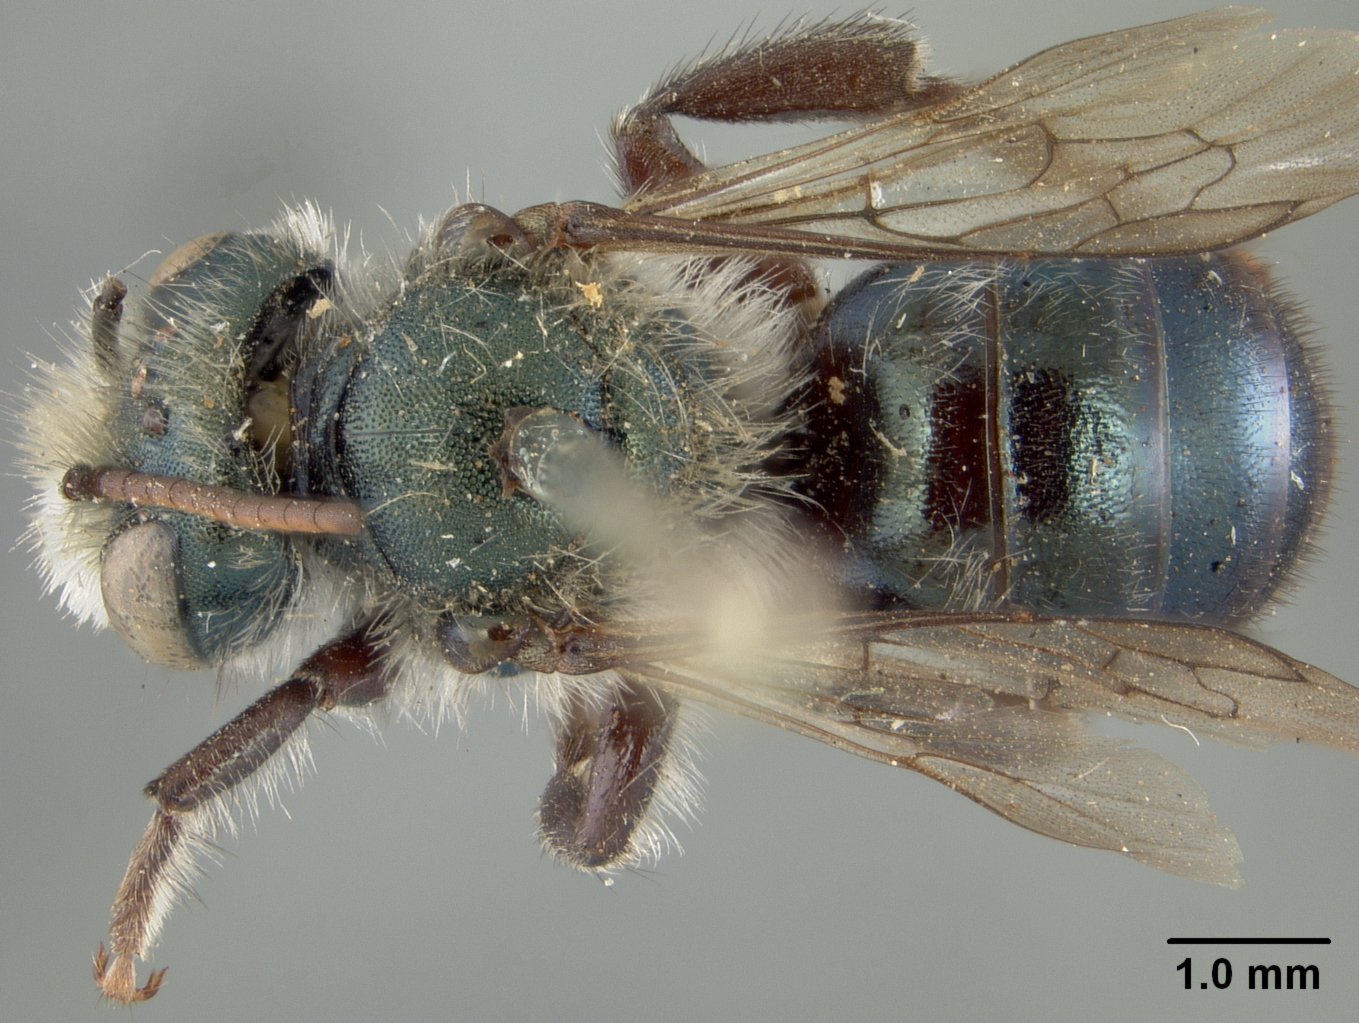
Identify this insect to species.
Osmia mertensiae
